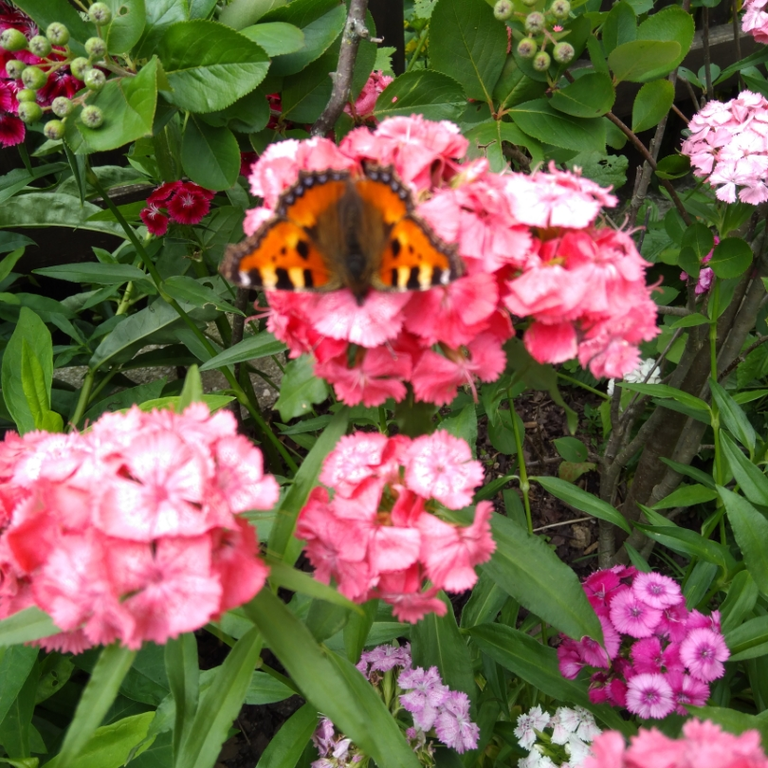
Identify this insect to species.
Aglais urticae
